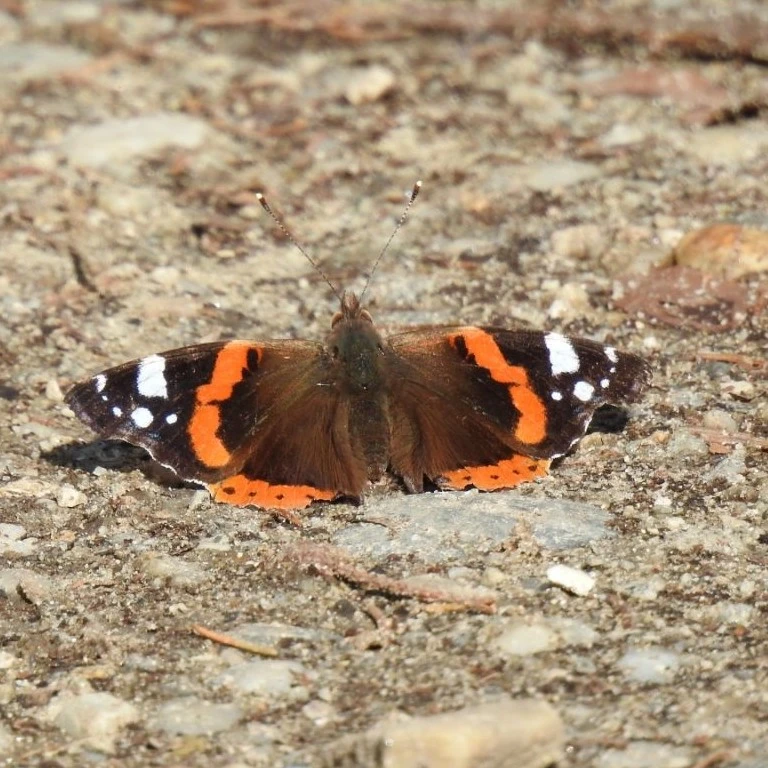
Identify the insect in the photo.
Vanessa atalanta
